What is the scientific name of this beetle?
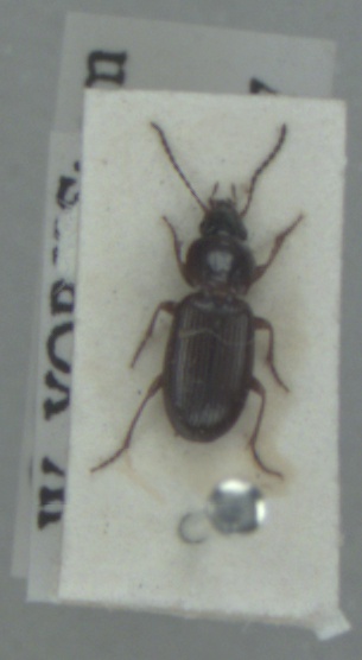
Pterostichus diligens
